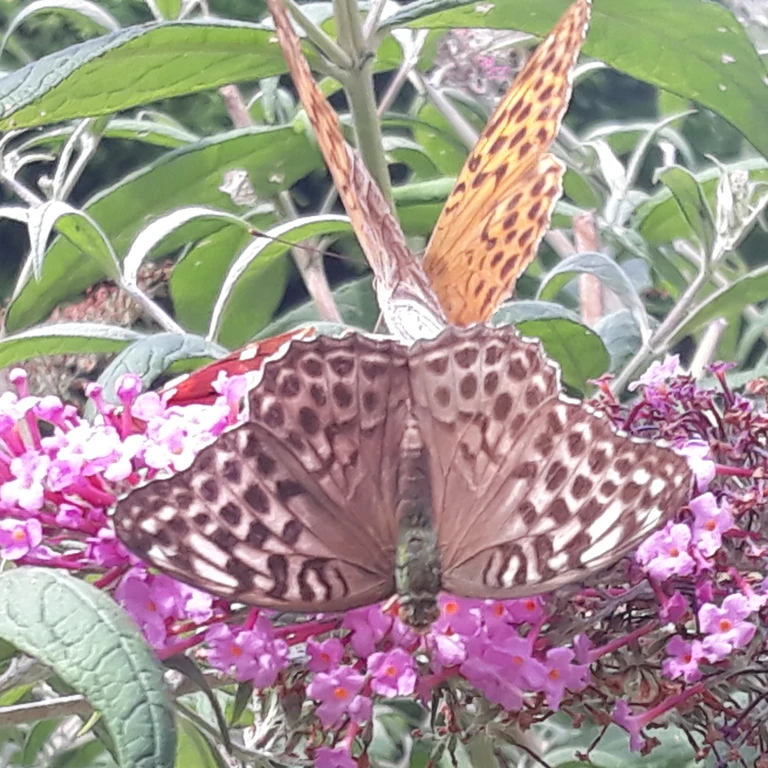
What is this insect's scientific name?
Argynnis paphia
